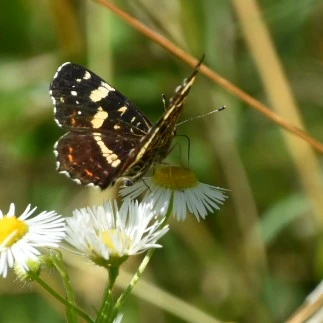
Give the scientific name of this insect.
Araschnia levana
